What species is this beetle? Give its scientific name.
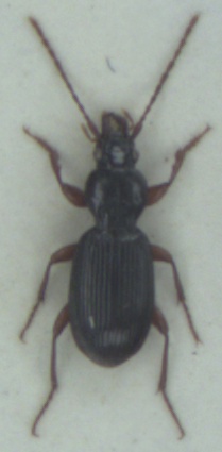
Stomis pumicatus
